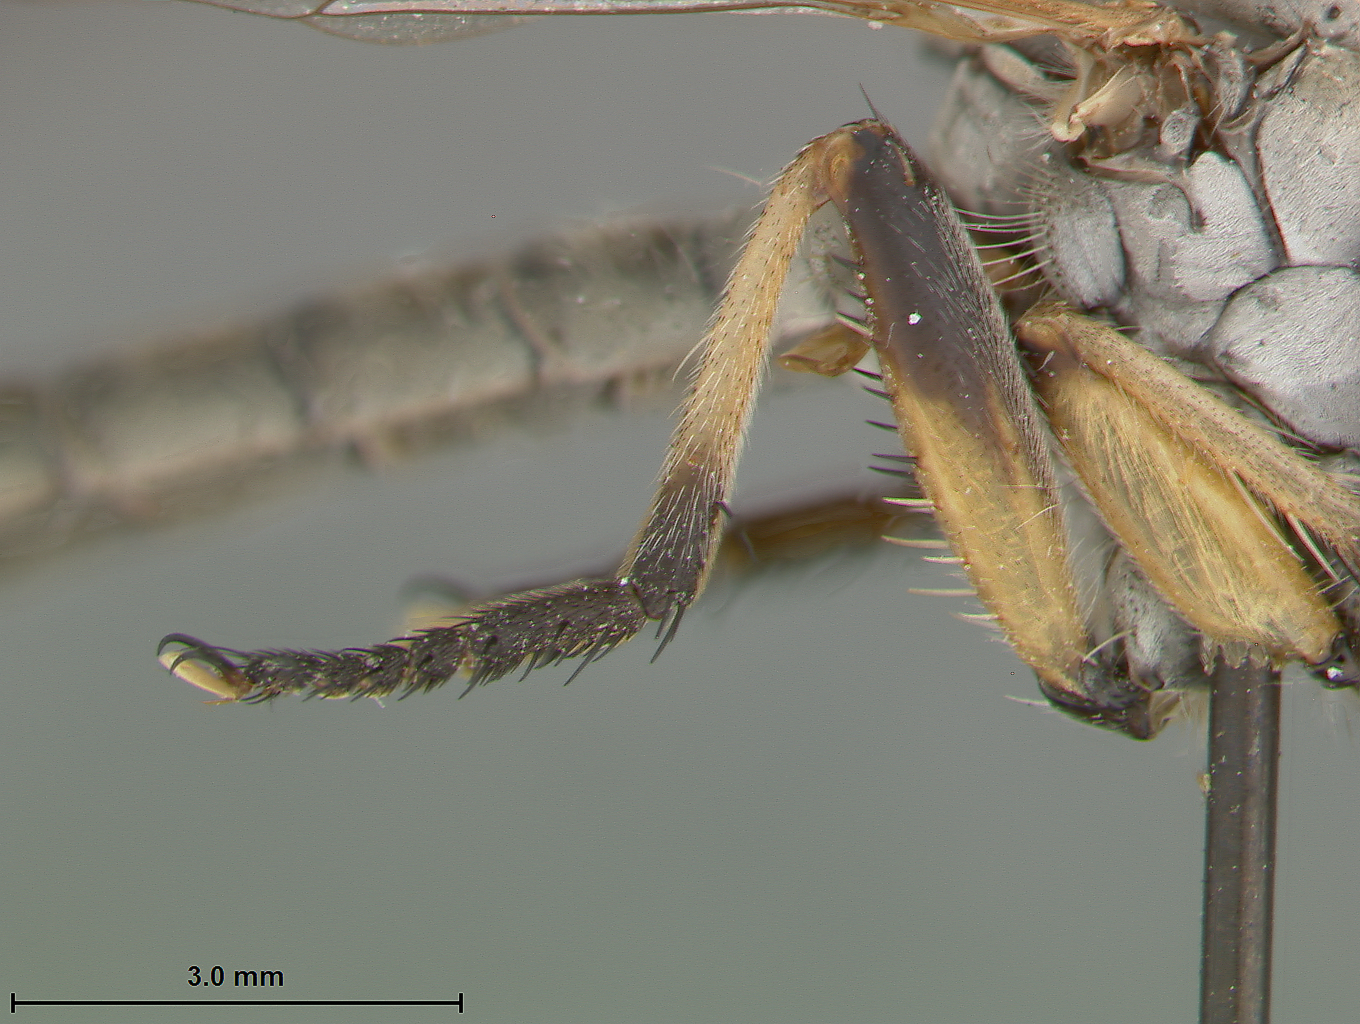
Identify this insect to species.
Ommatius ouachitensis
